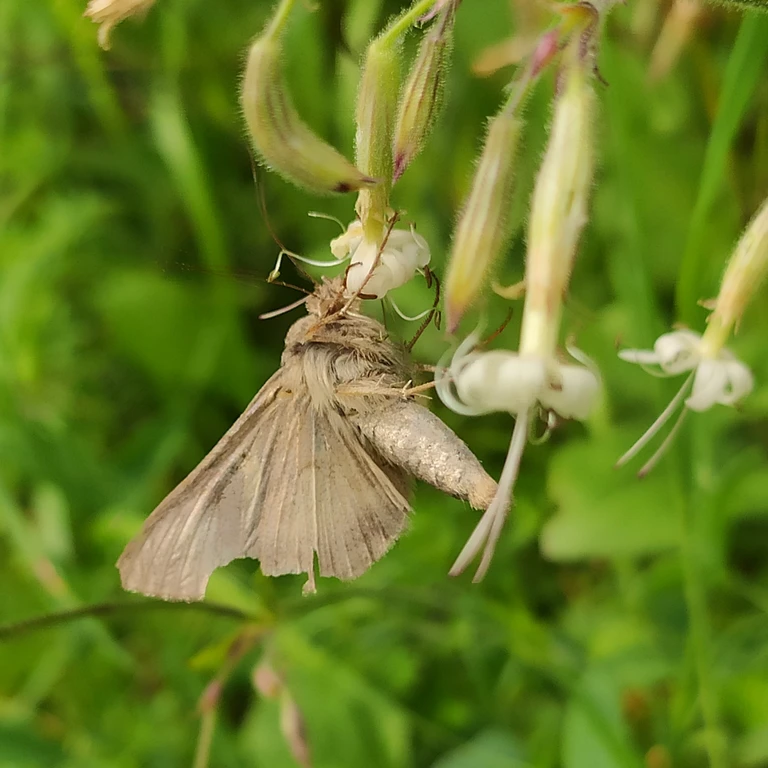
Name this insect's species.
Autographa gamma
